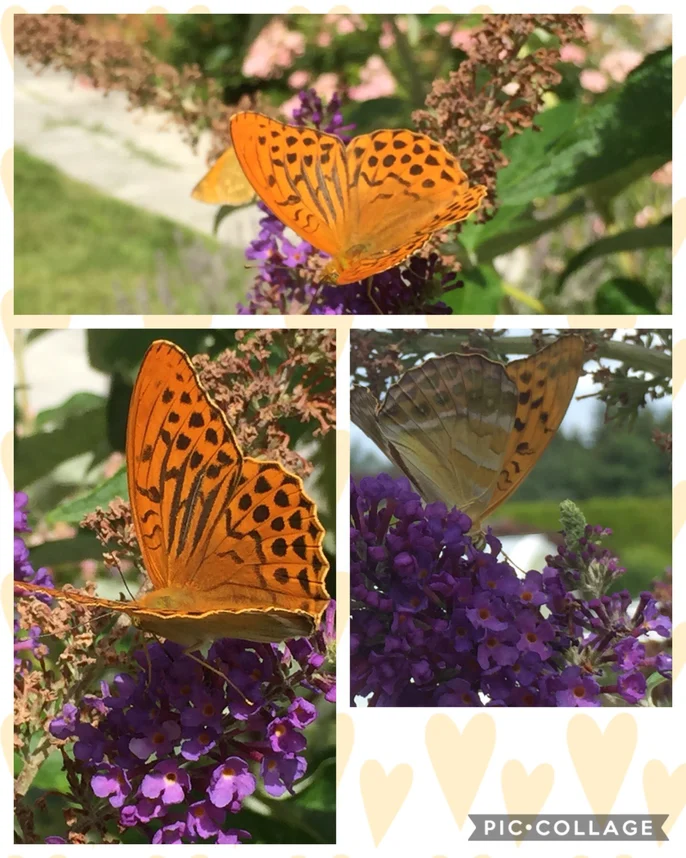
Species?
Argynnis paphia
